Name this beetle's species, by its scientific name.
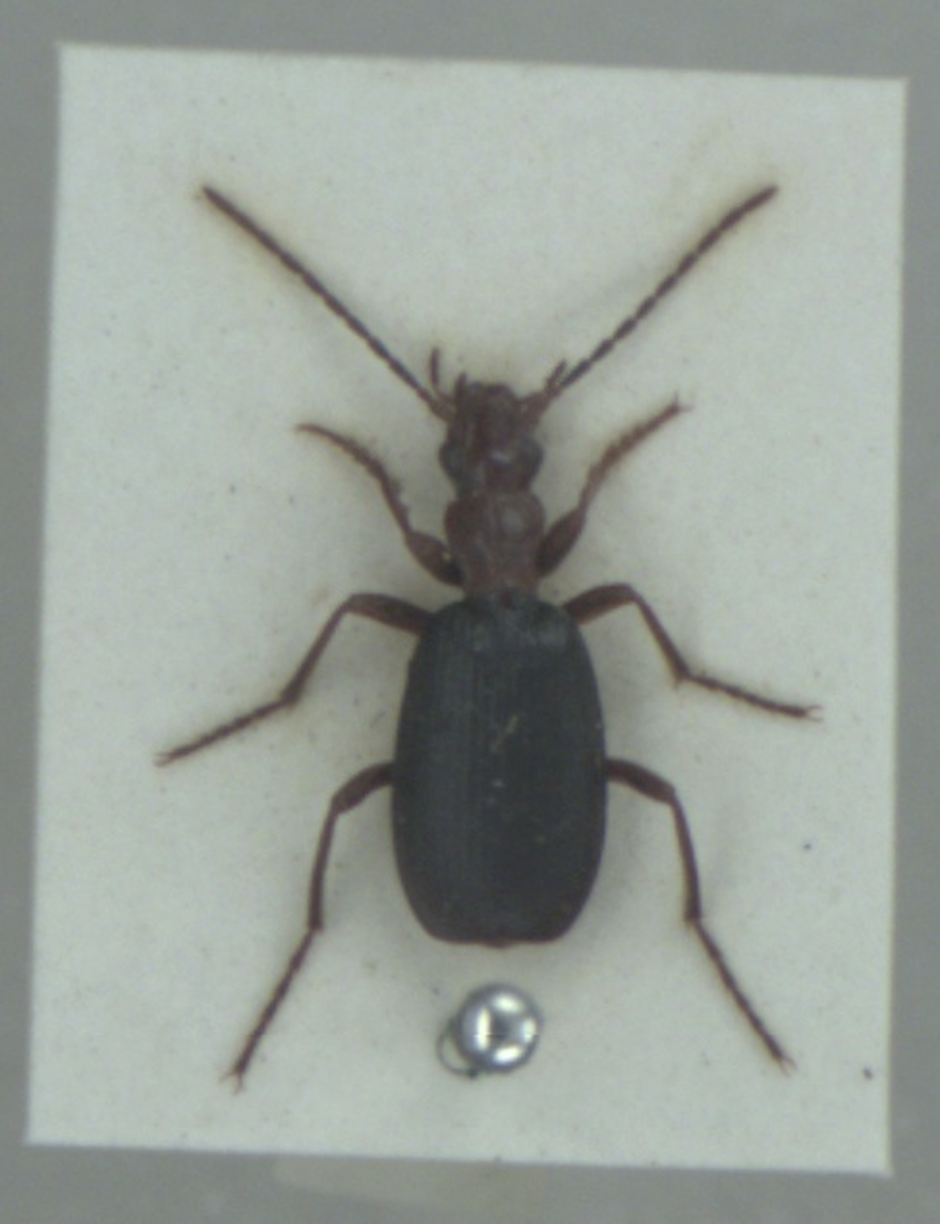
Brachinus crepitans
